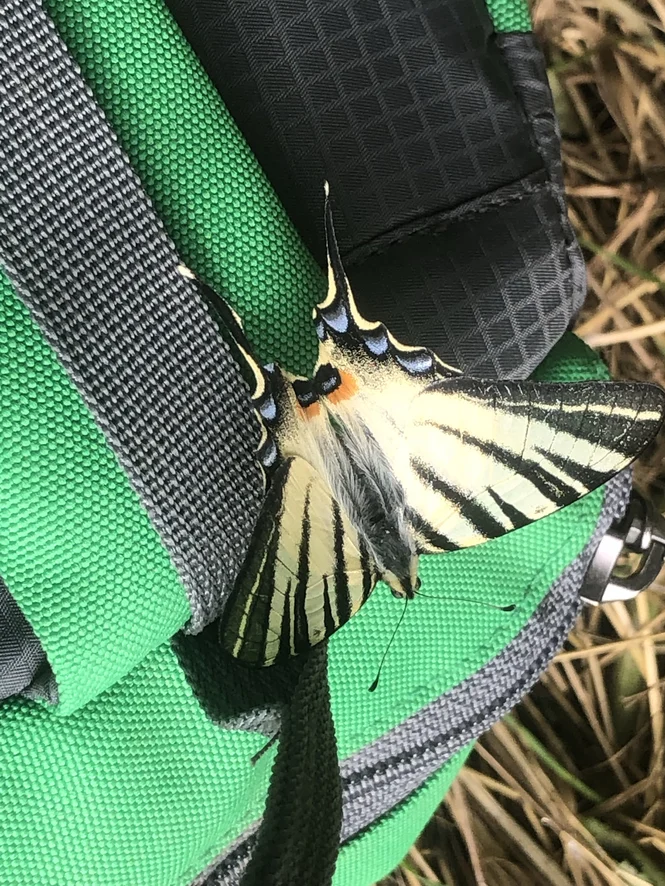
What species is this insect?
Iphiclides podalirius
